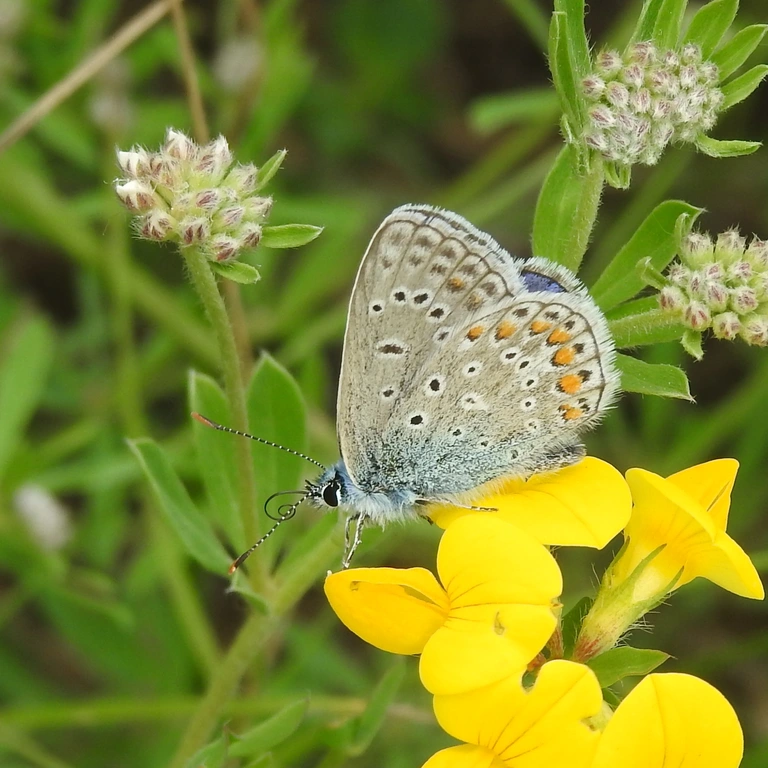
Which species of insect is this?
Polyommatus icarus
